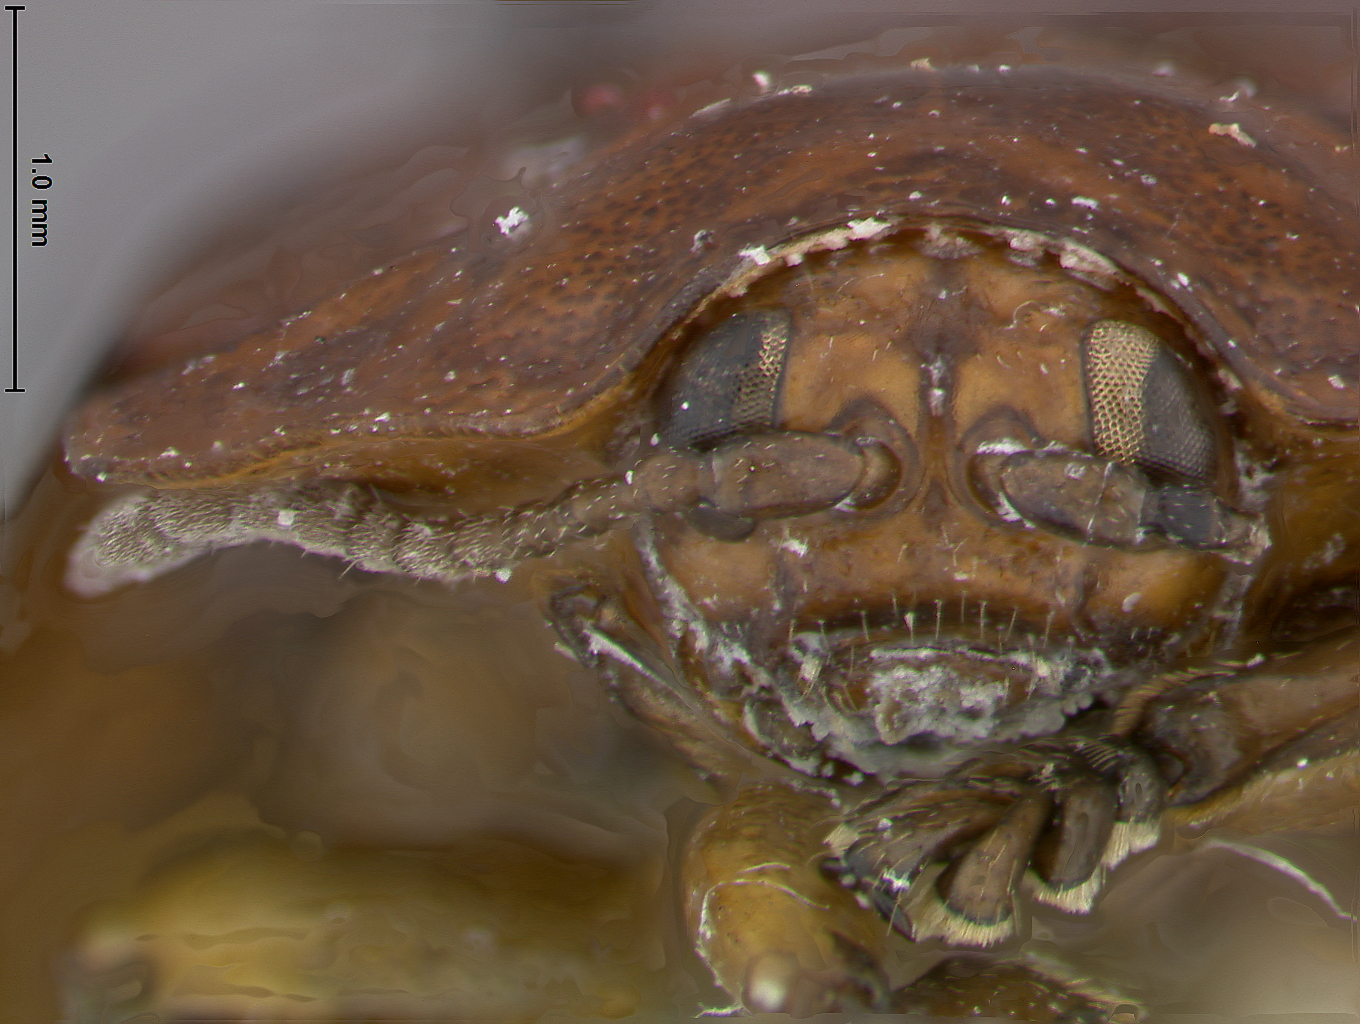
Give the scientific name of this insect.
Stoiba fusicornis
